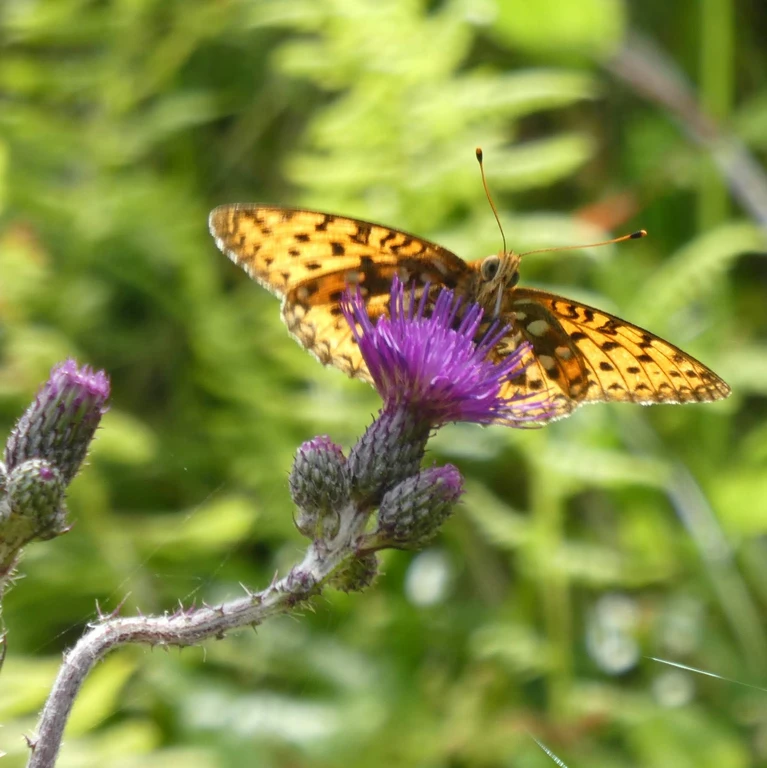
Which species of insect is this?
Speyeria aglaja
